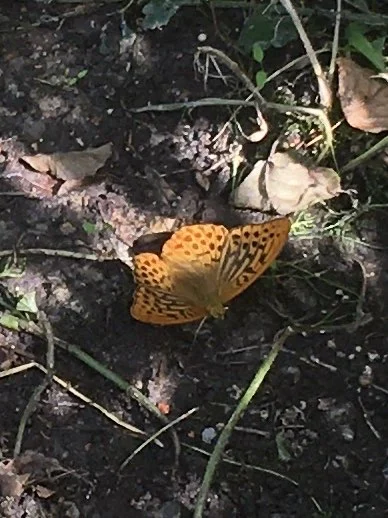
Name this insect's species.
Argynnis paphia
